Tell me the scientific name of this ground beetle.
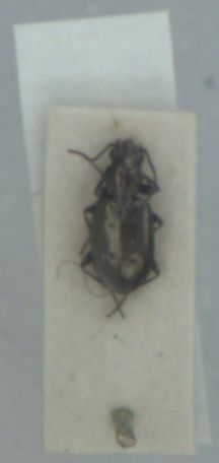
Bembidion bipunctatum
